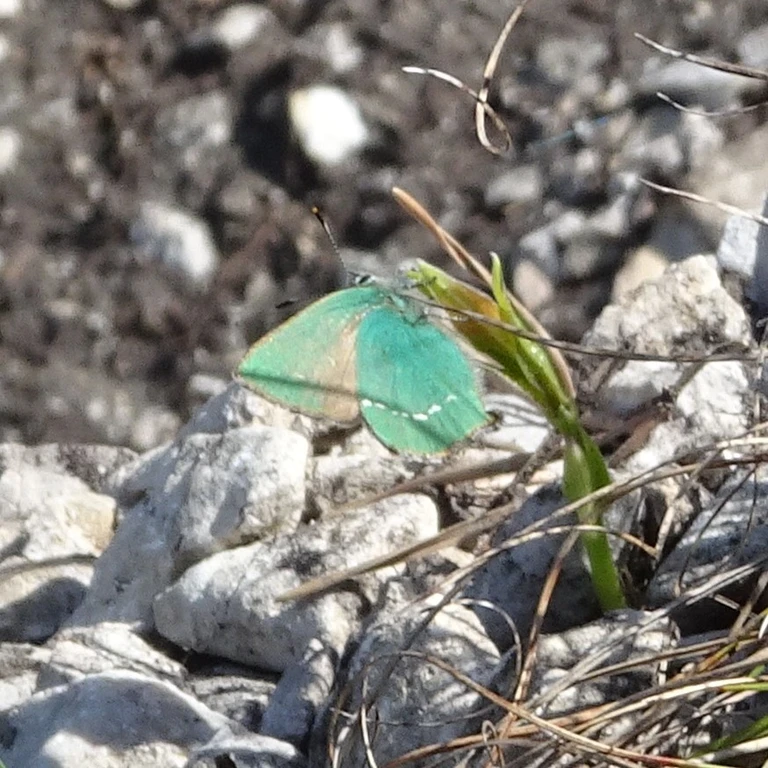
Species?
Callophrys rubi
